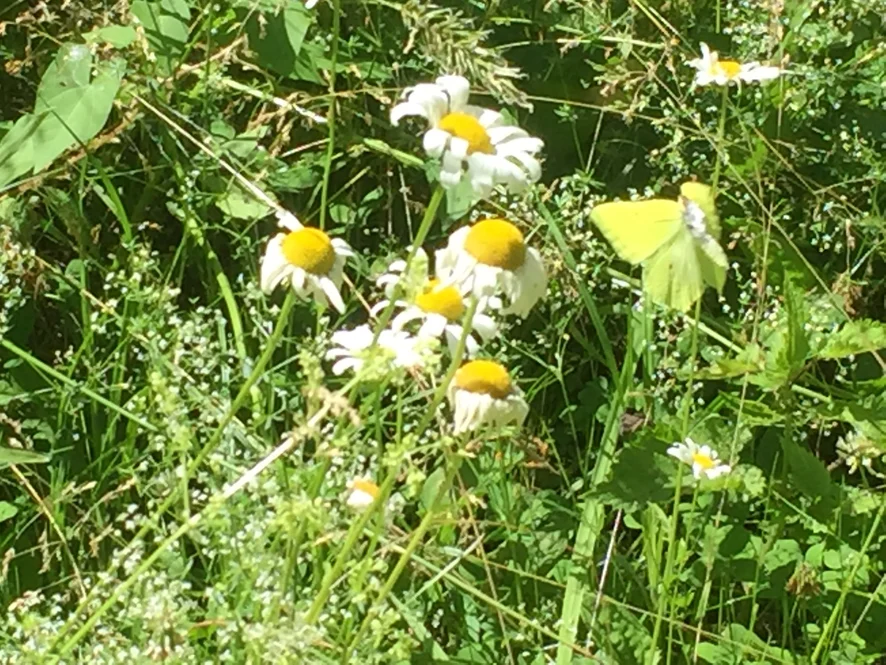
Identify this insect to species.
Gonepteryx rhamni
